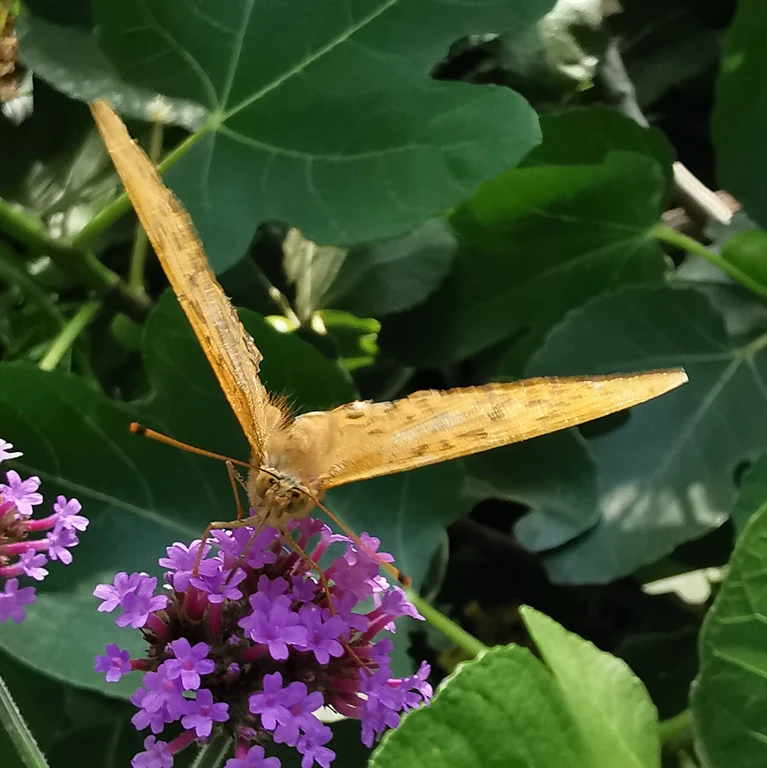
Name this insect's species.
Argynnis paphia
